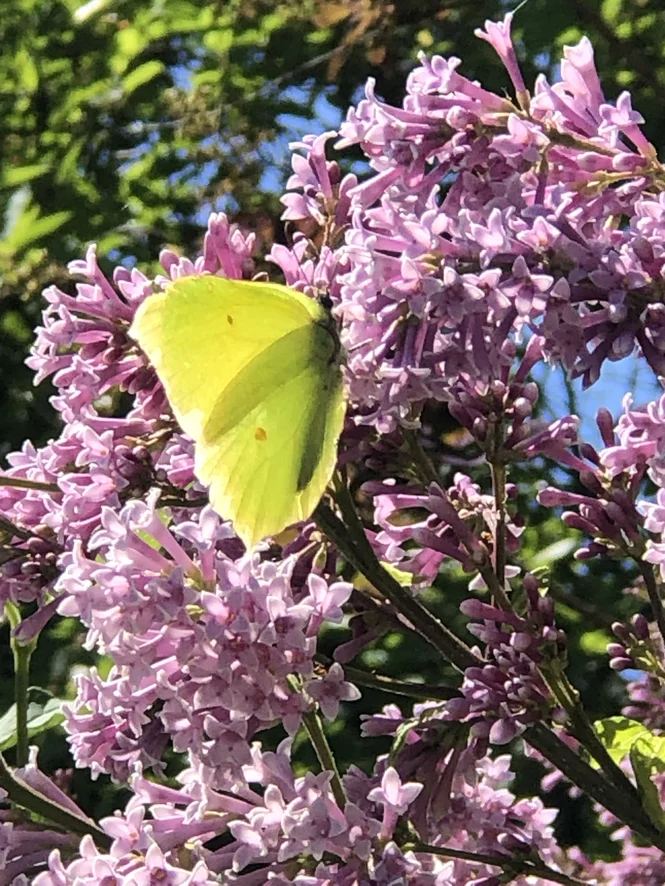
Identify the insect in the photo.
Gonepteryx rhamni
